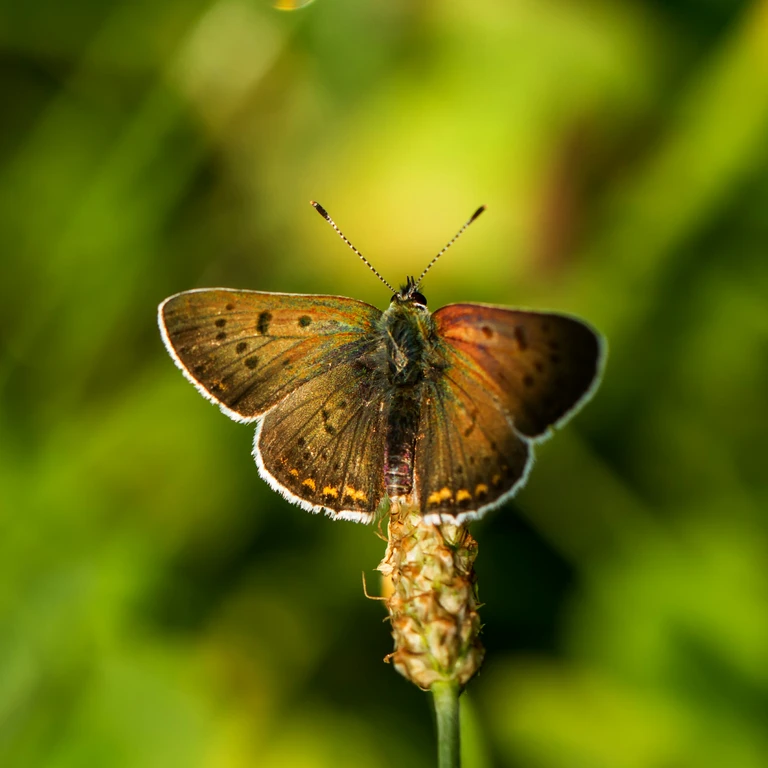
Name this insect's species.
Lycaena tityrus (also Loweia tityrus)
